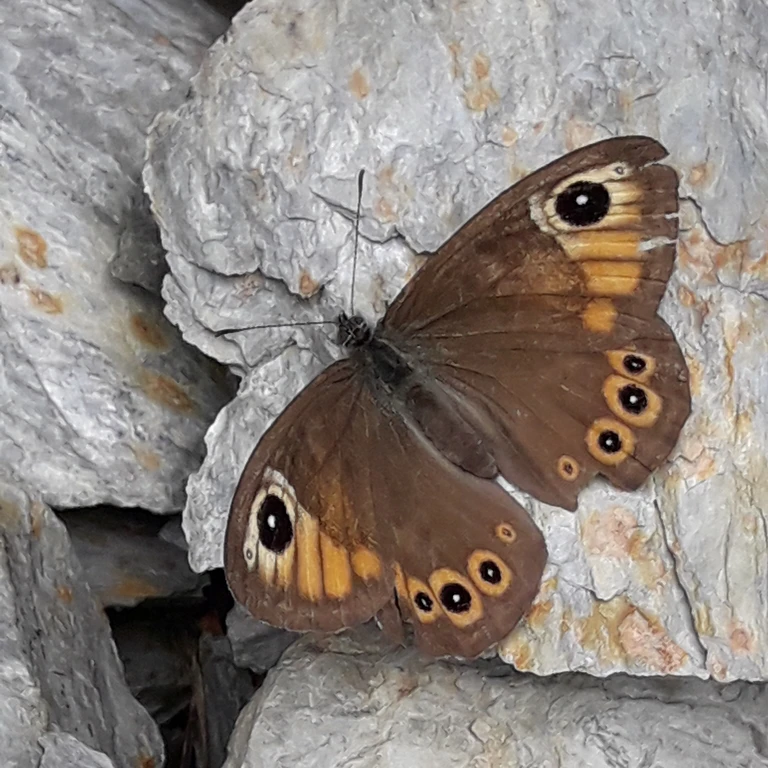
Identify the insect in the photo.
Lasiommata maera (also Pararge maera)
